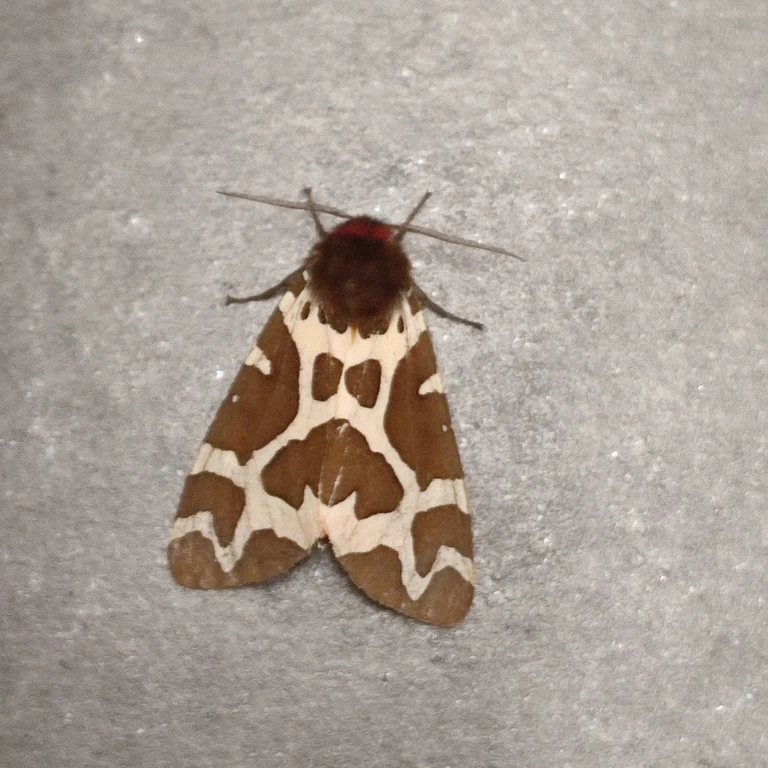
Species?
Arctia caja
